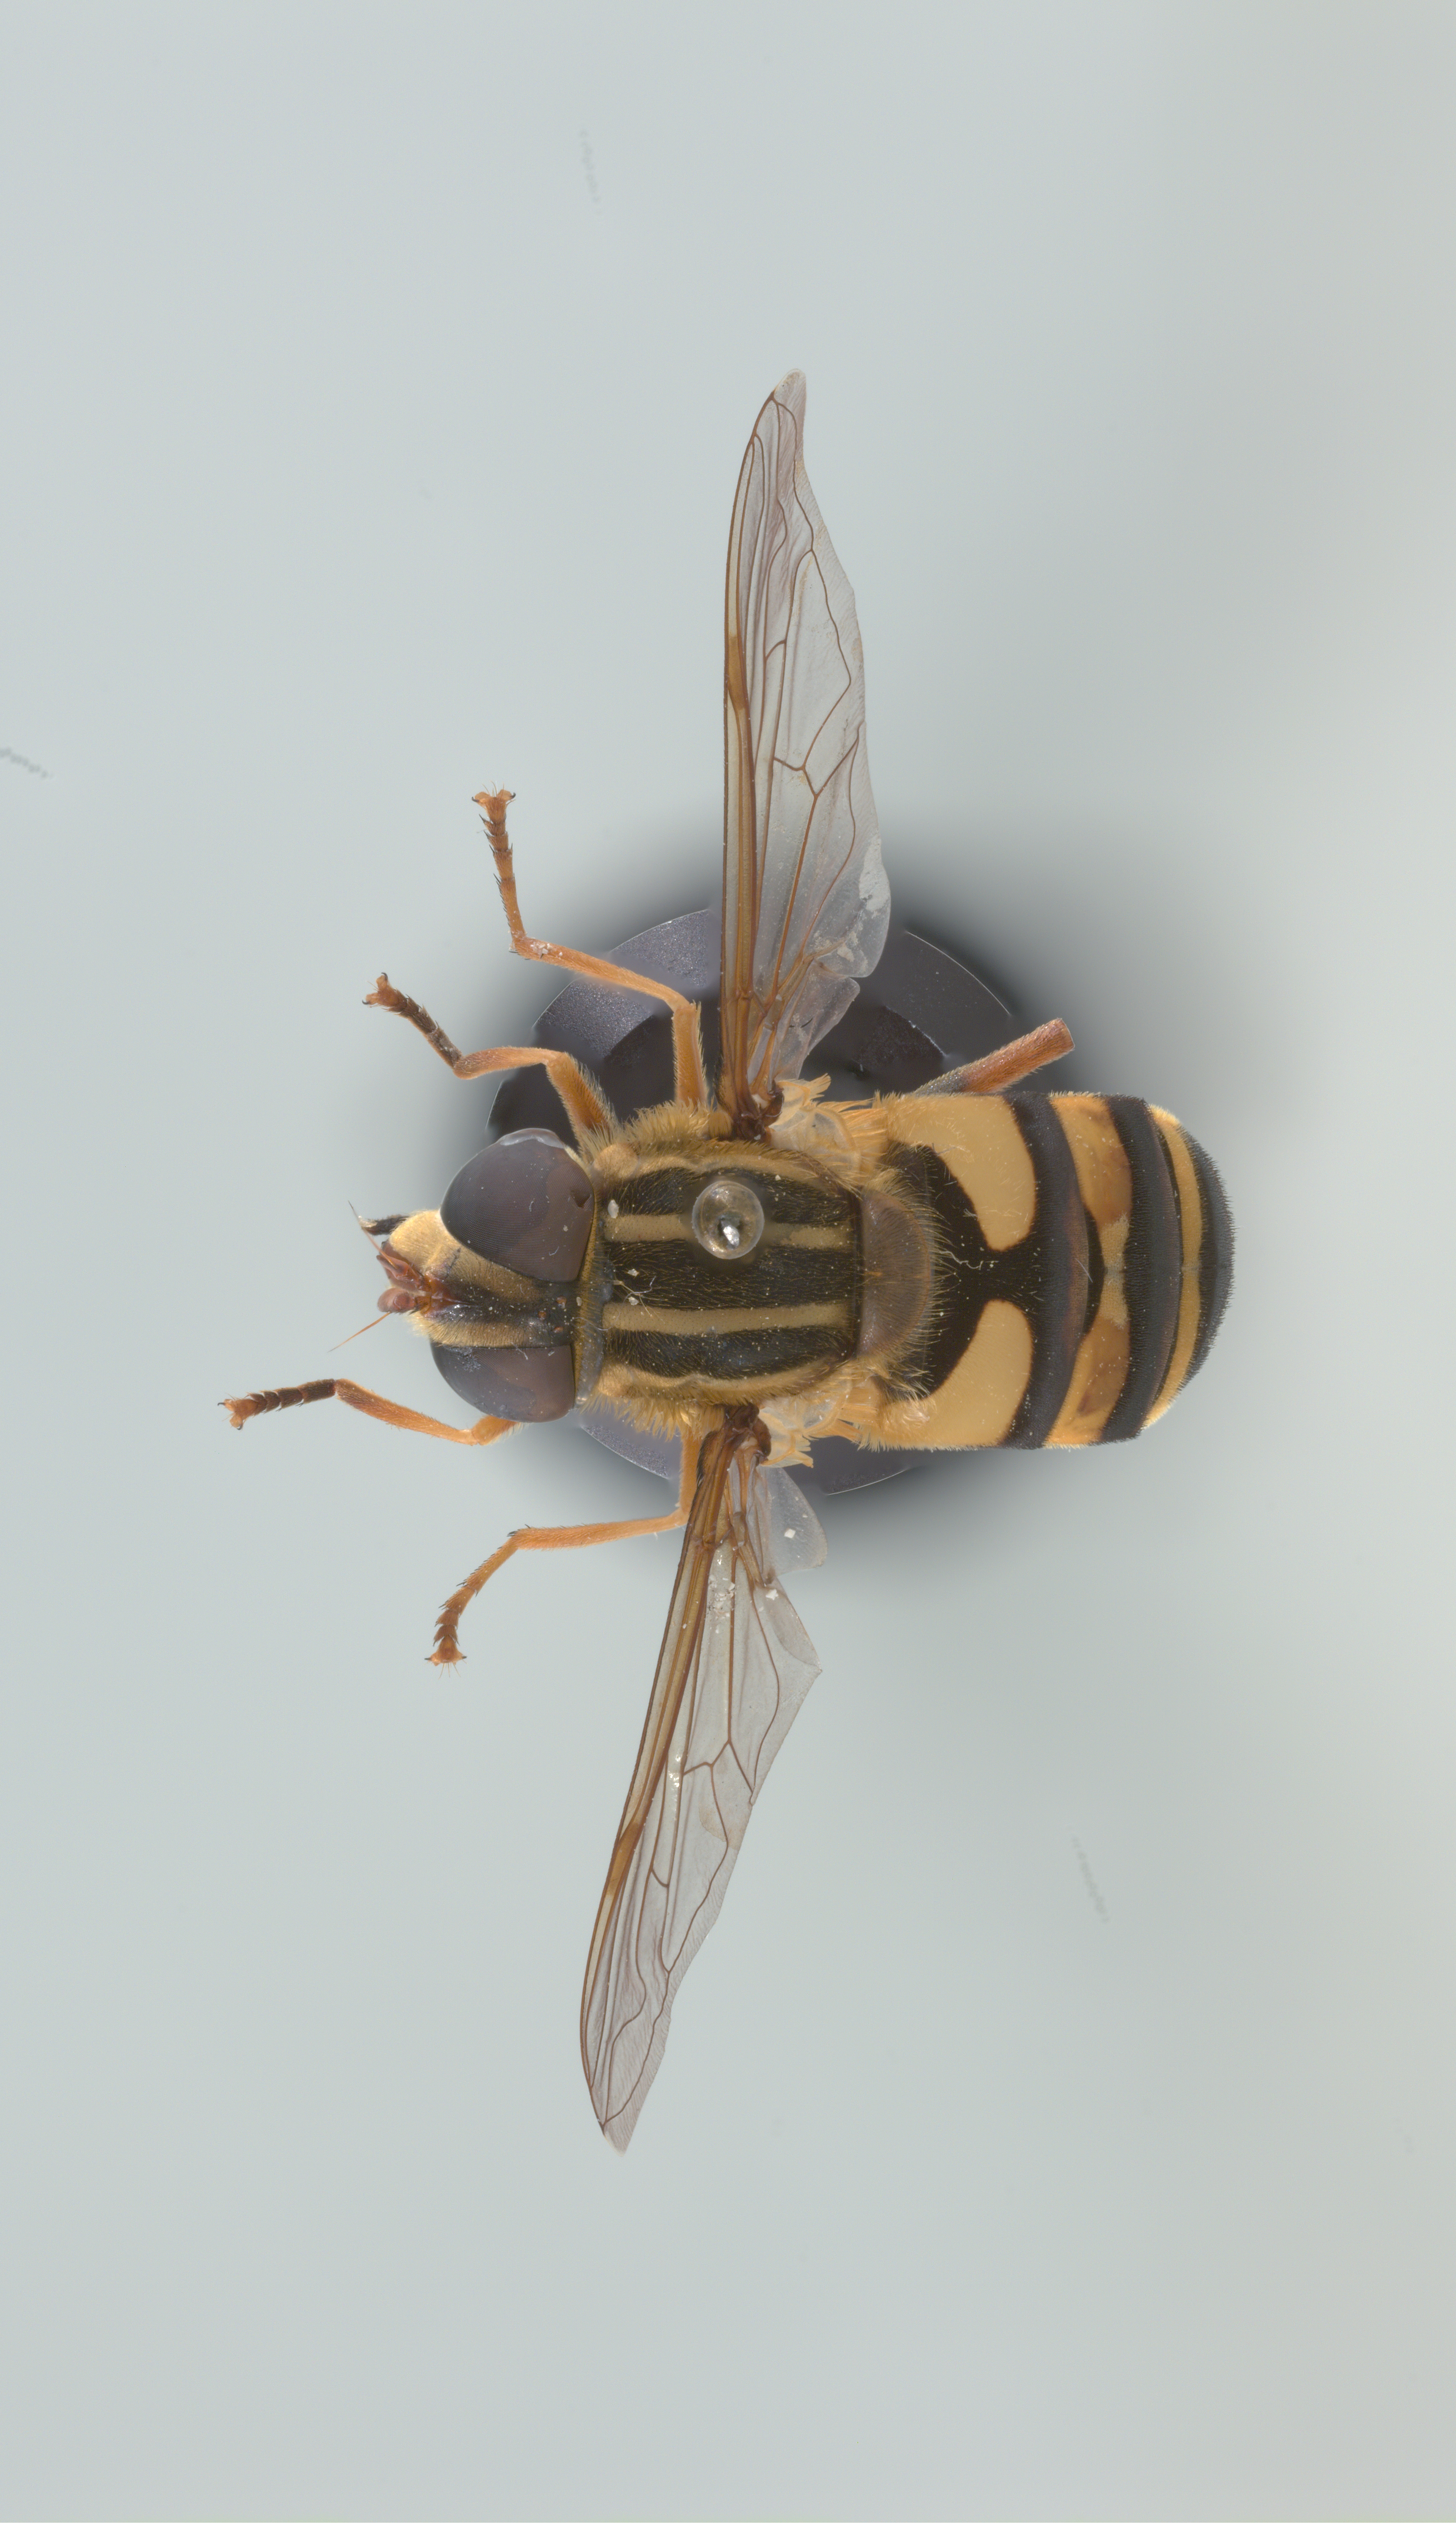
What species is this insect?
Helophilus fasciatus
